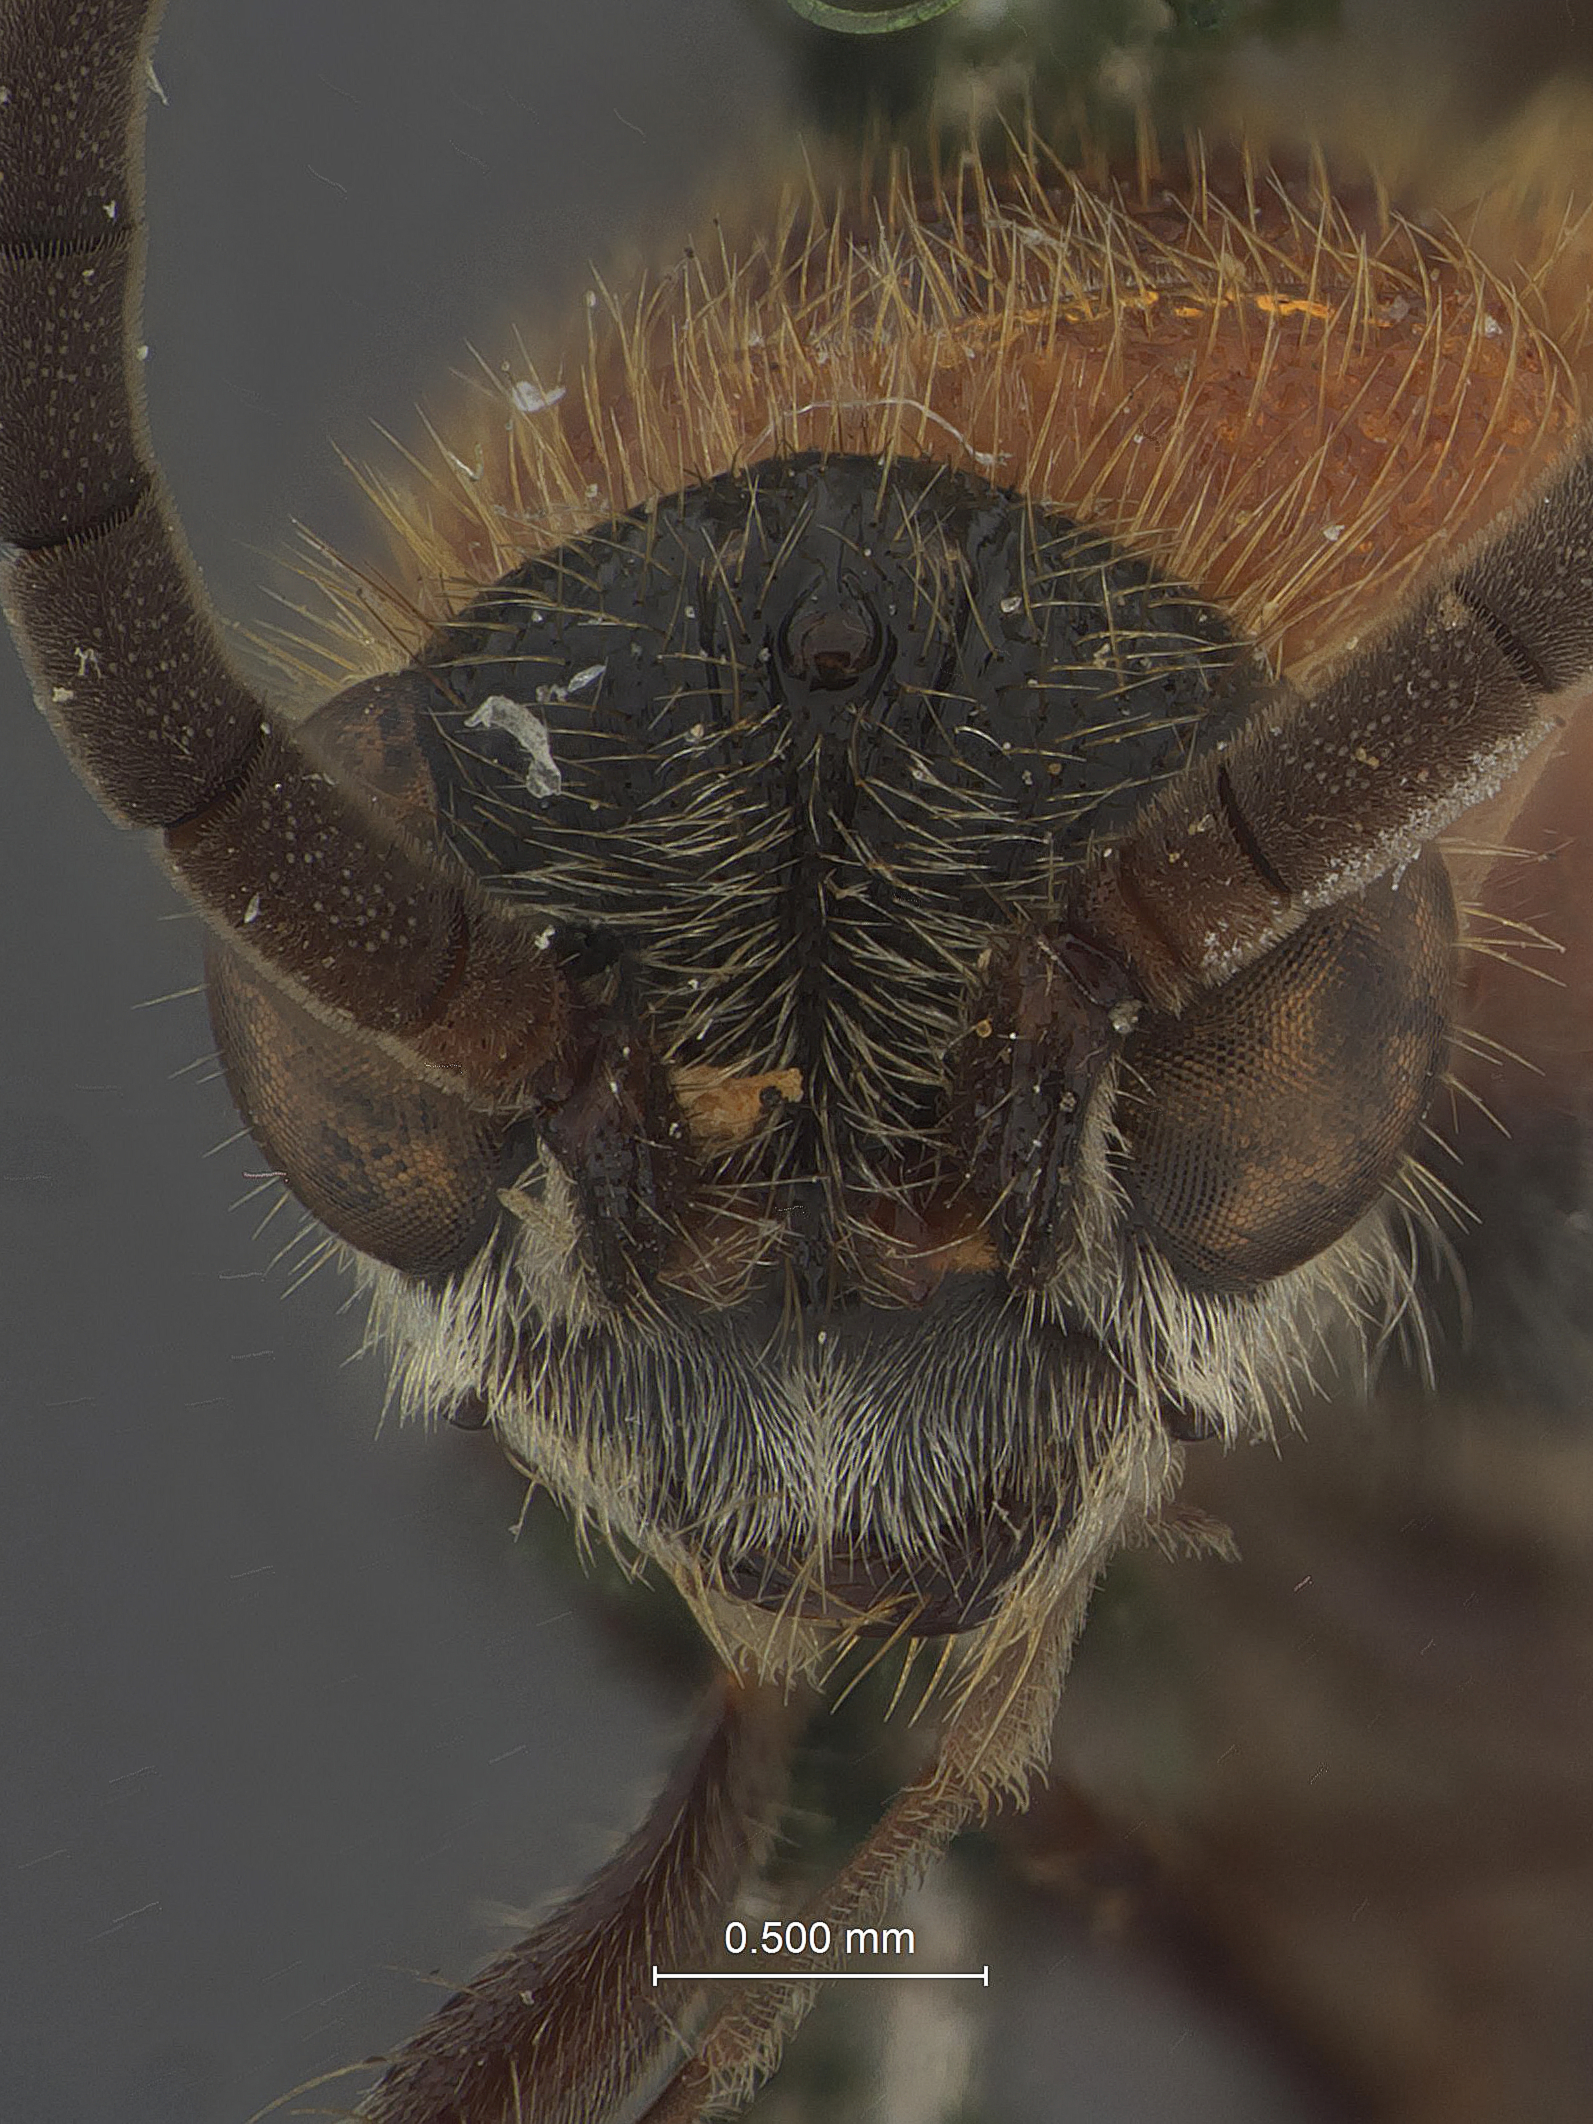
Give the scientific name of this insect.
Smicromyrme scitula
